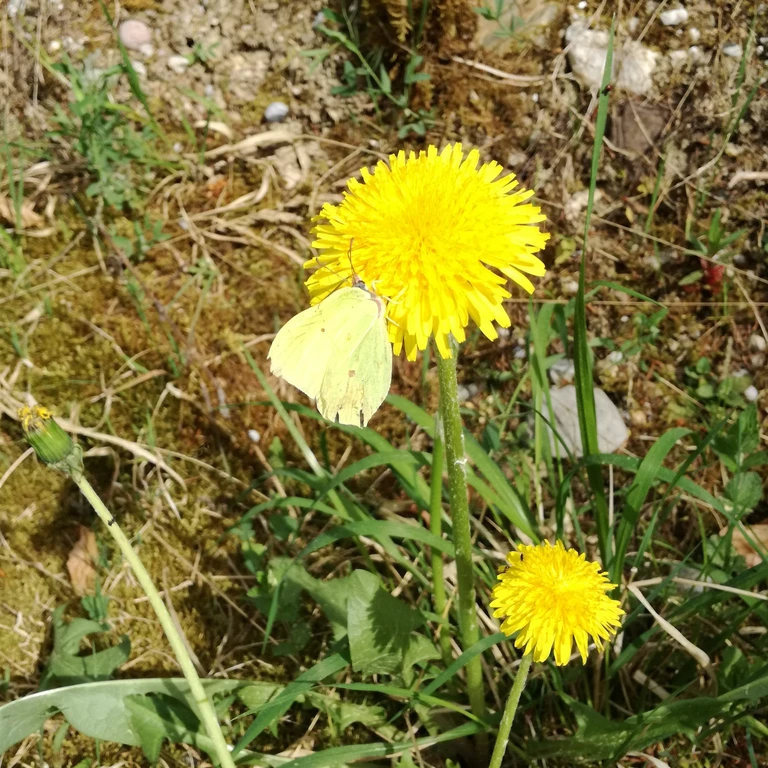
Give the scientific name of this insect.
Gonepteryx rhamni
